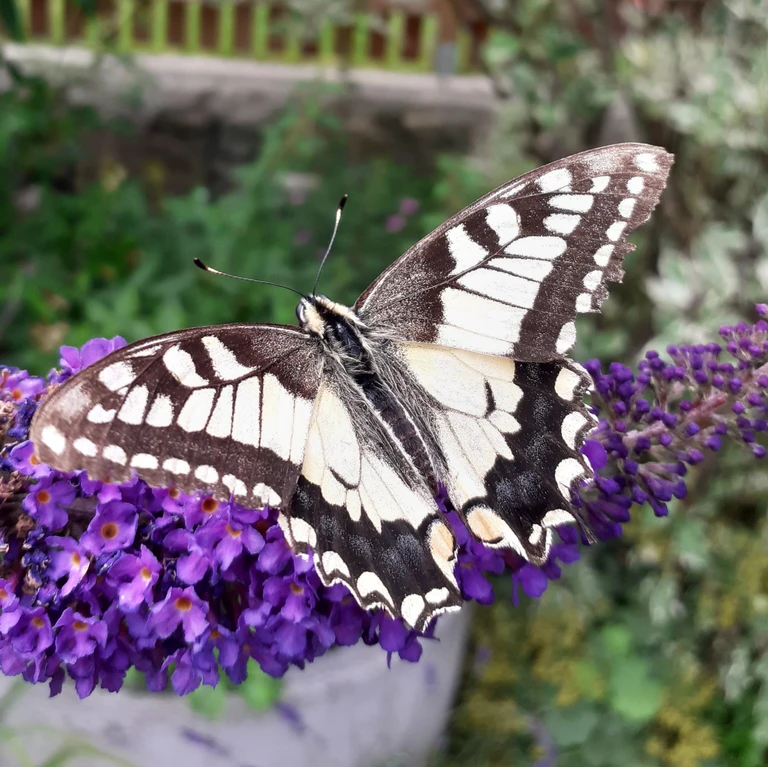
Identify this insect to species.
Papilio machaon
